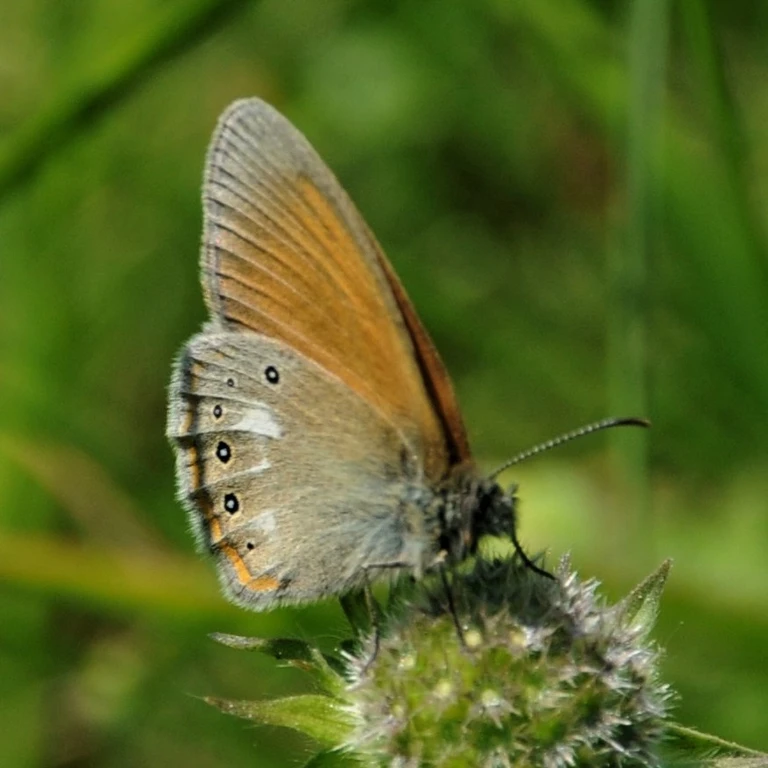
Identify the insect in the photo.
Coenonympha glycerion (also Coenonympha iphis)
